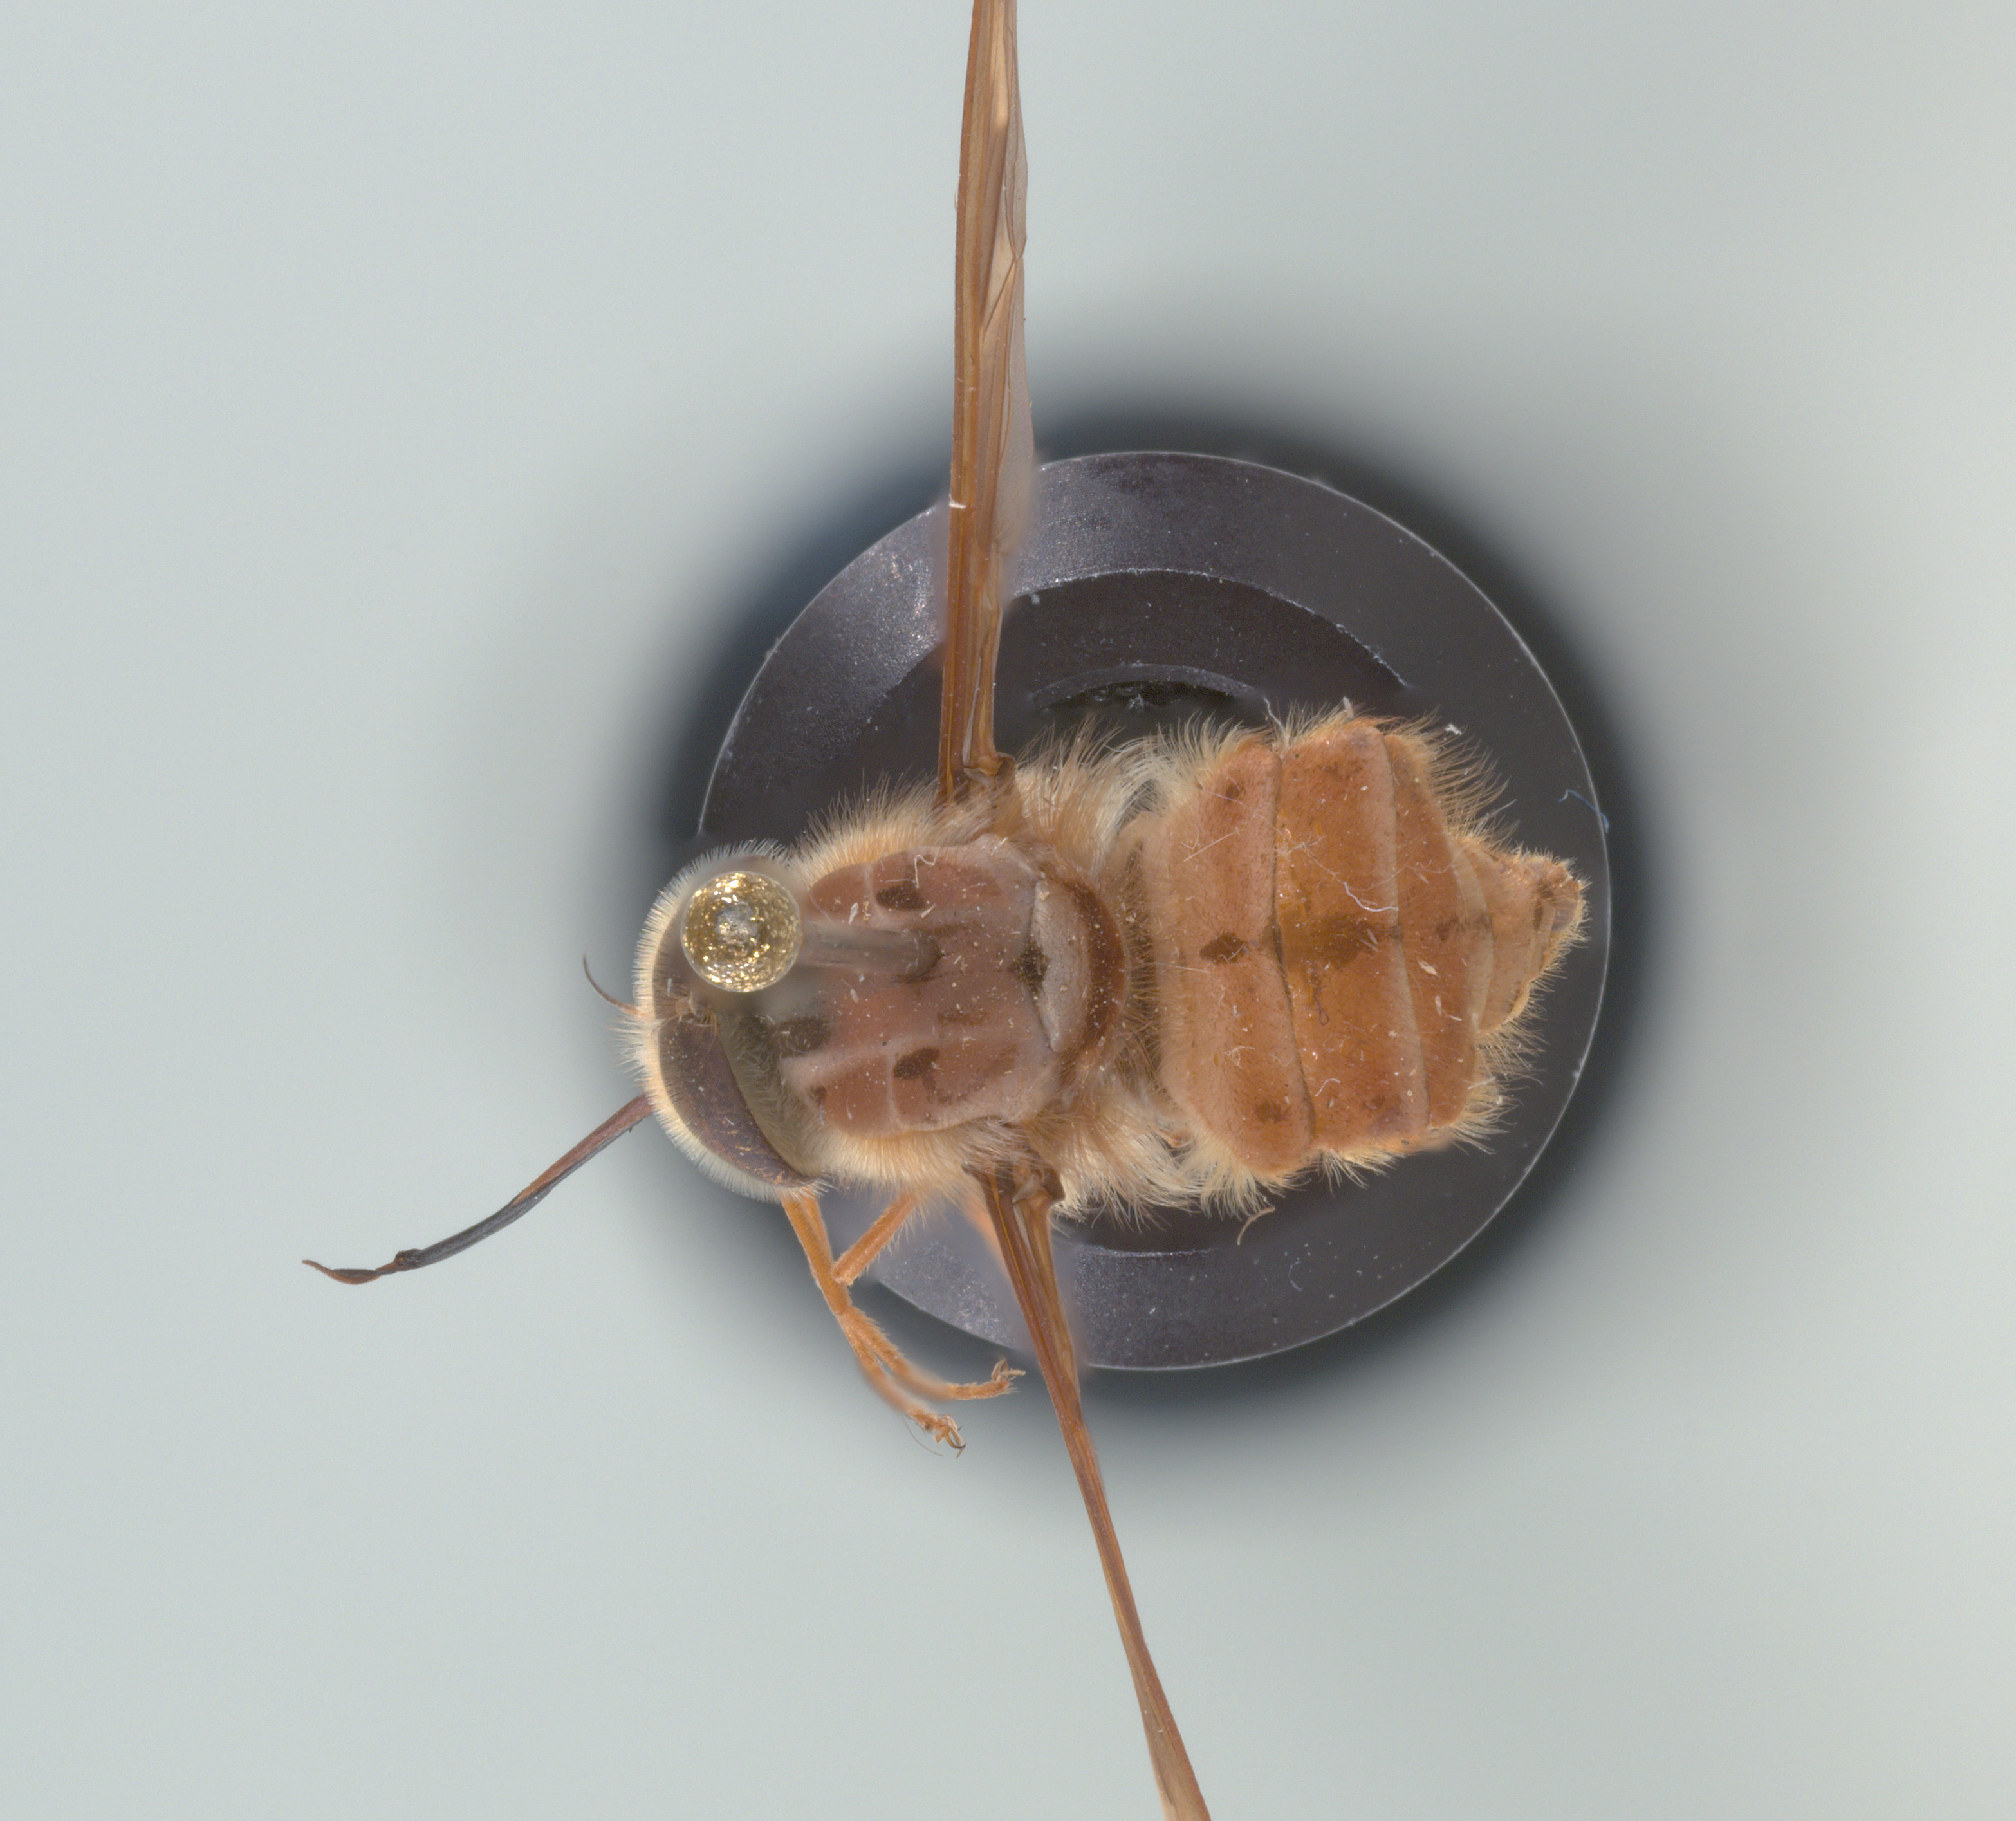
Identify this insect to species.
Hirmoneura nubipennis (also Trichophthalma nubipennis)
